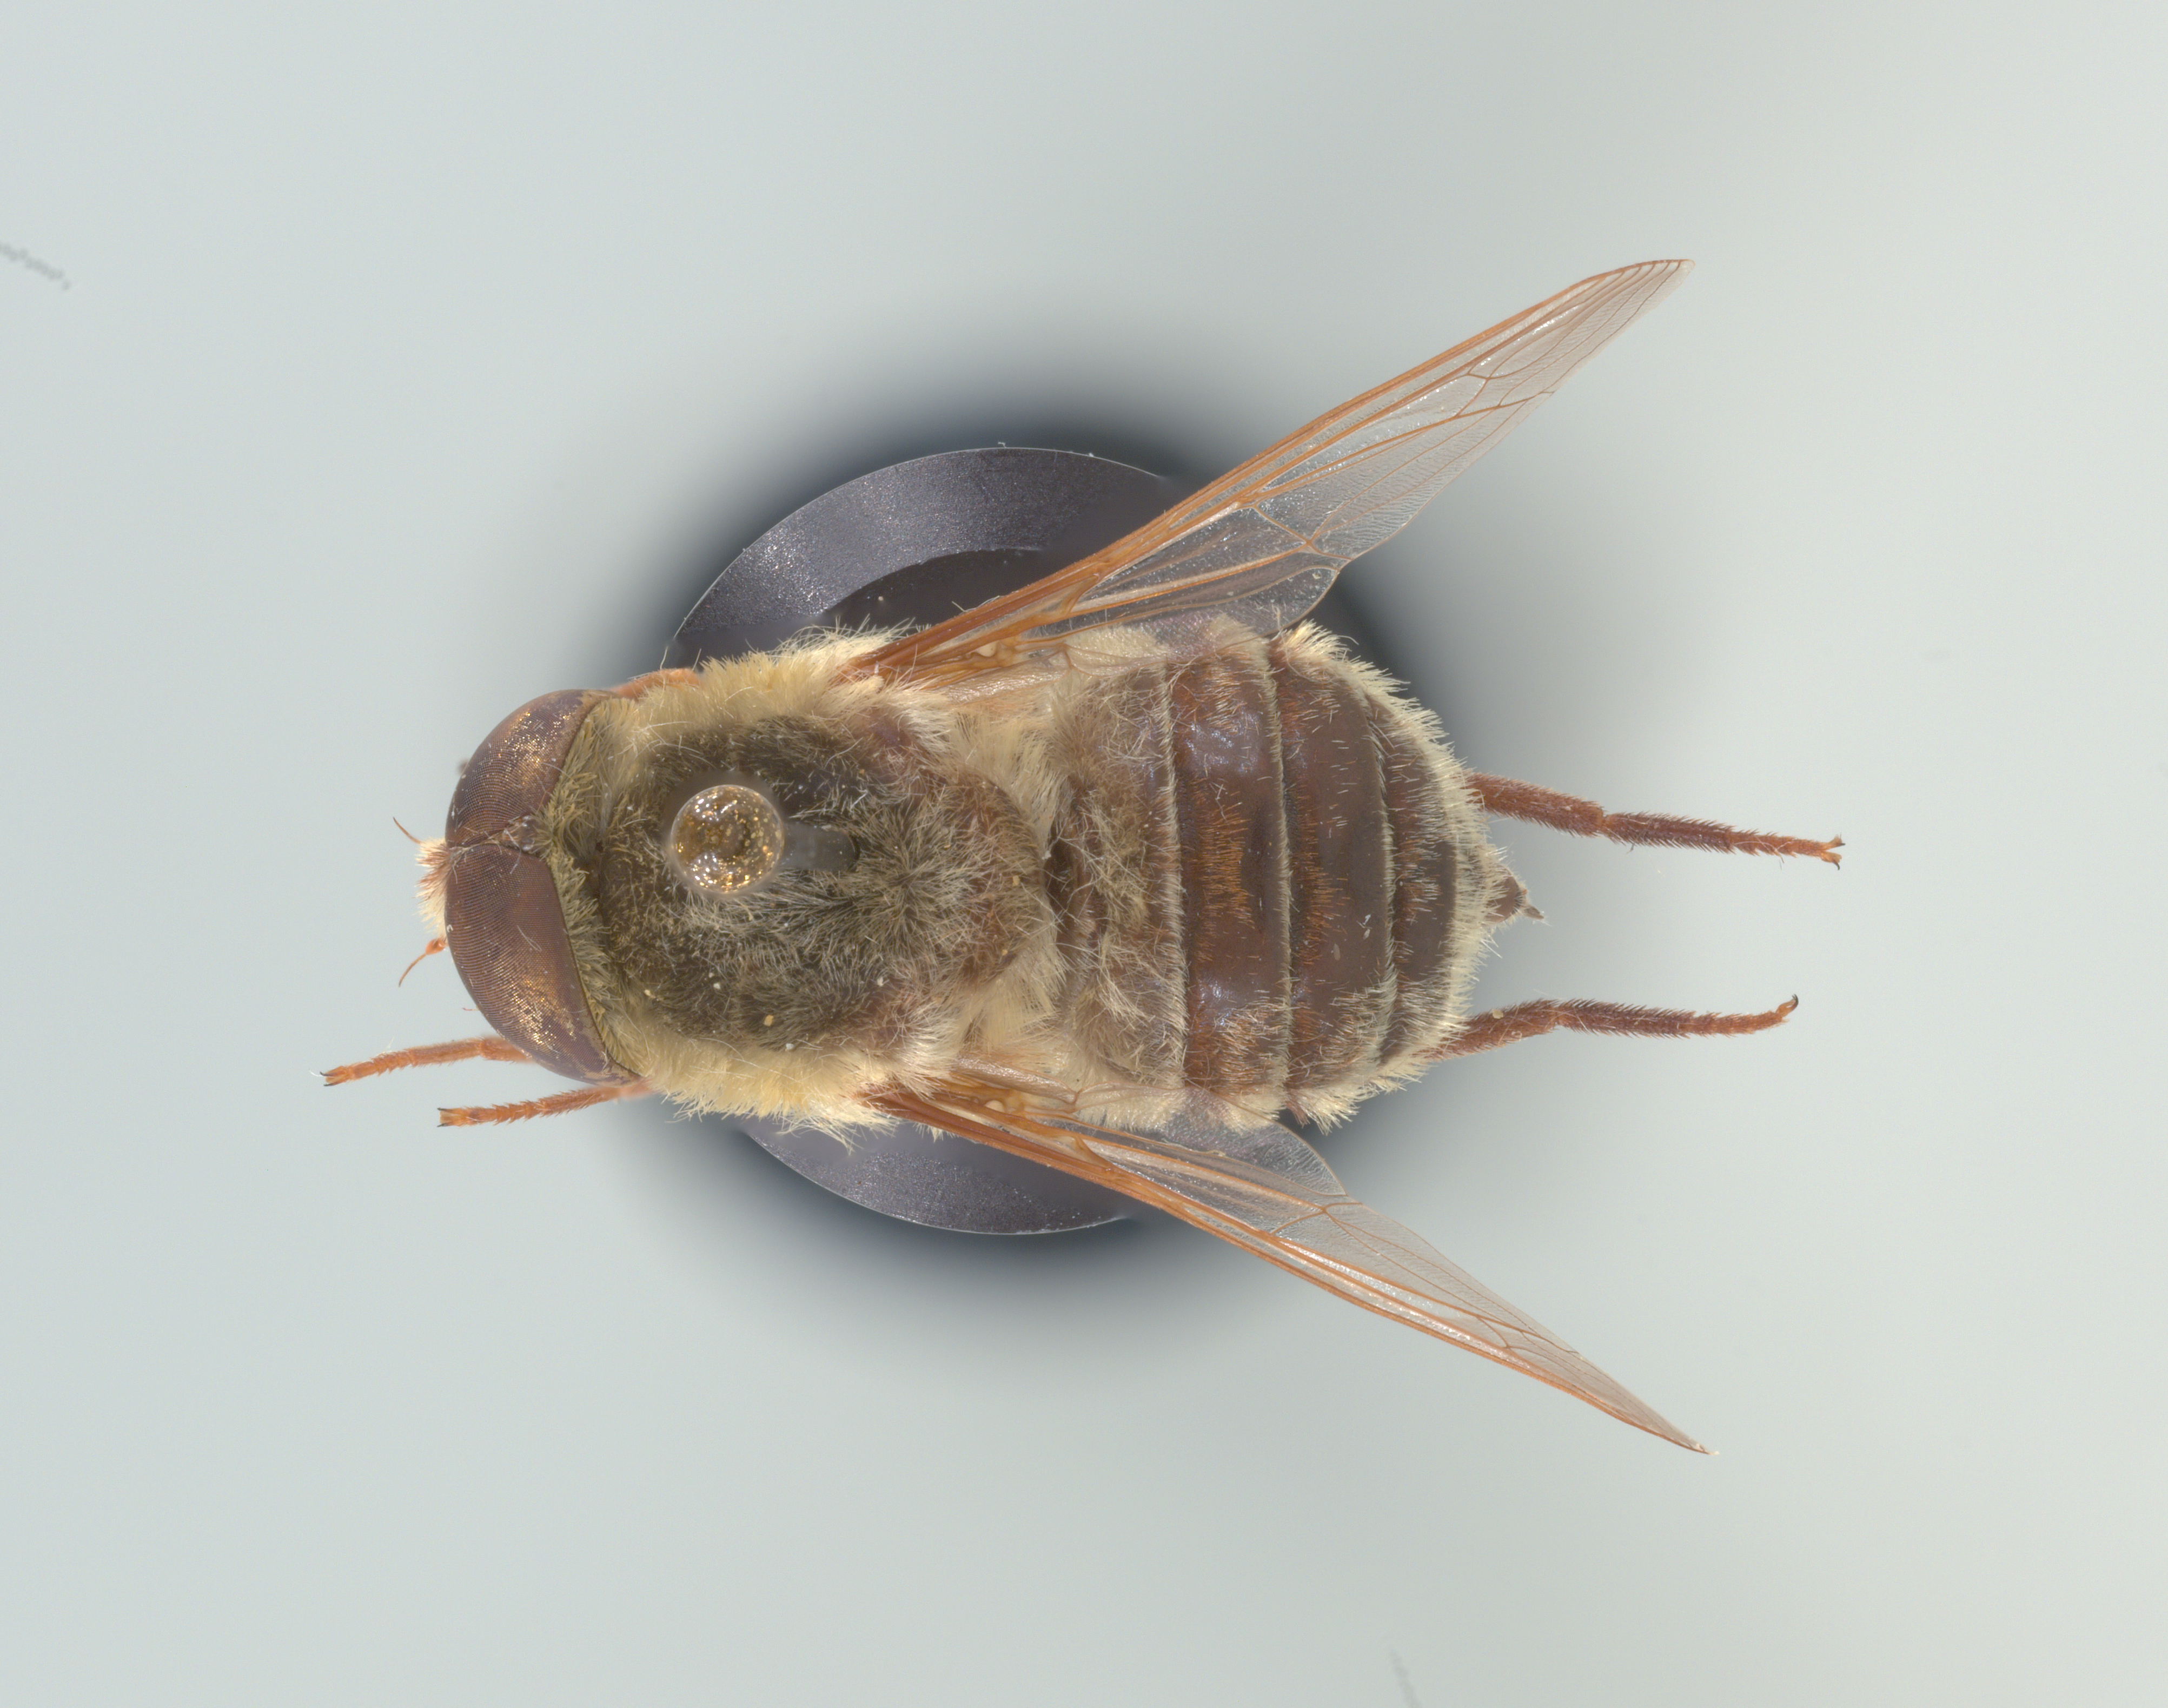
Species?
Neorhynchocephalus volaticus
